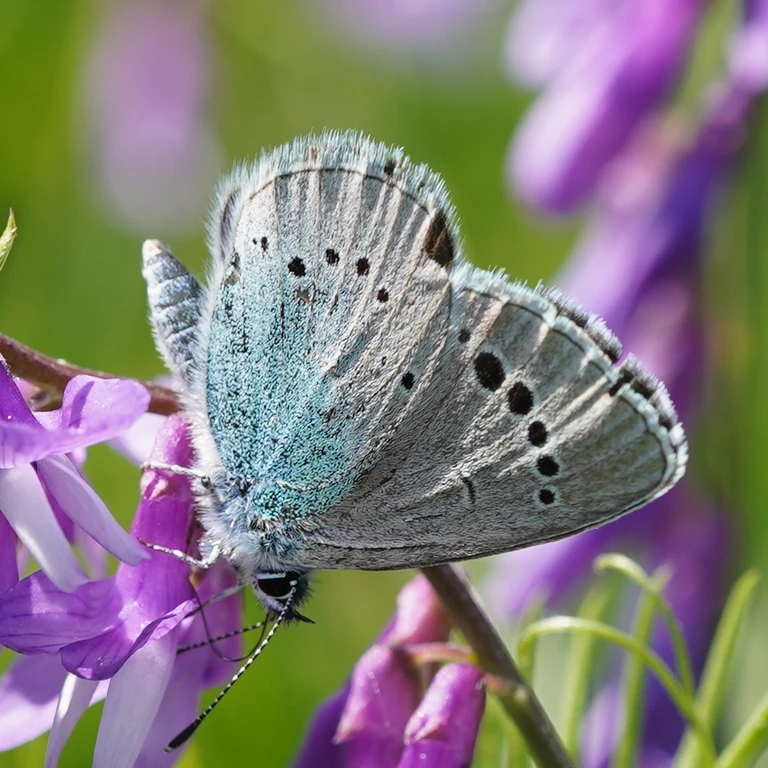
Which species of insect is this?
Glaucopsyche alexis
